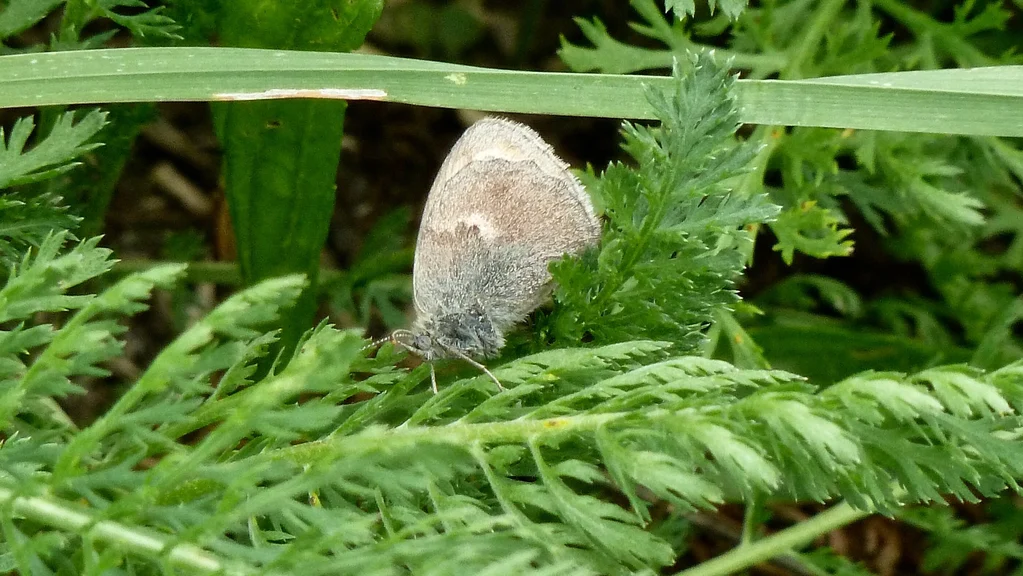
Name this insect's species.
Coenonympha pamphilus
